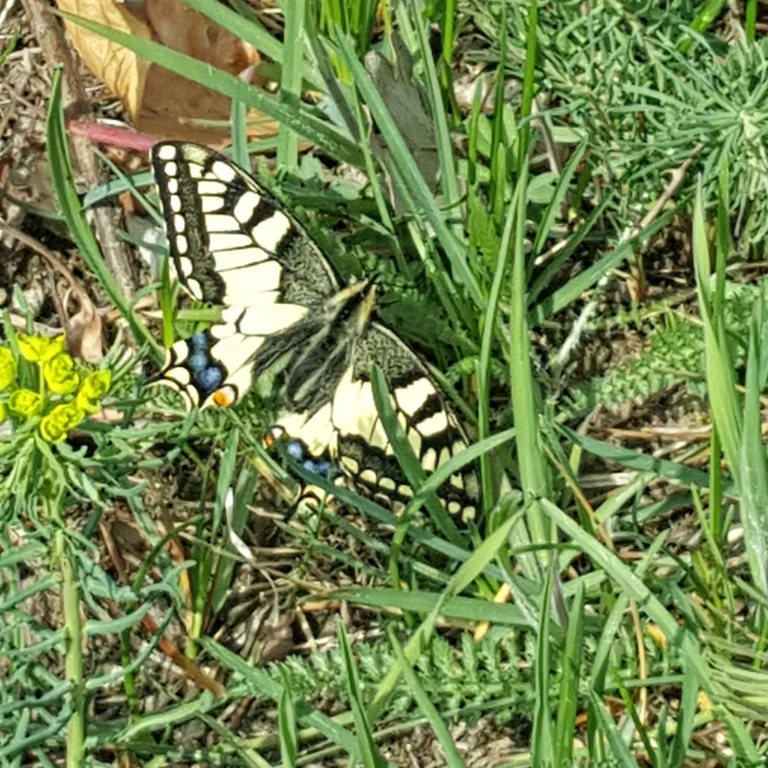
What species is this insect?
Papilio machaon
